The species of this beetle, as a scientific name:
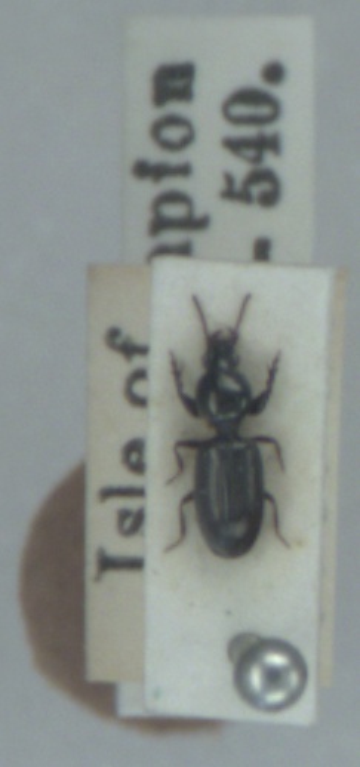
Dyschirius salinus
